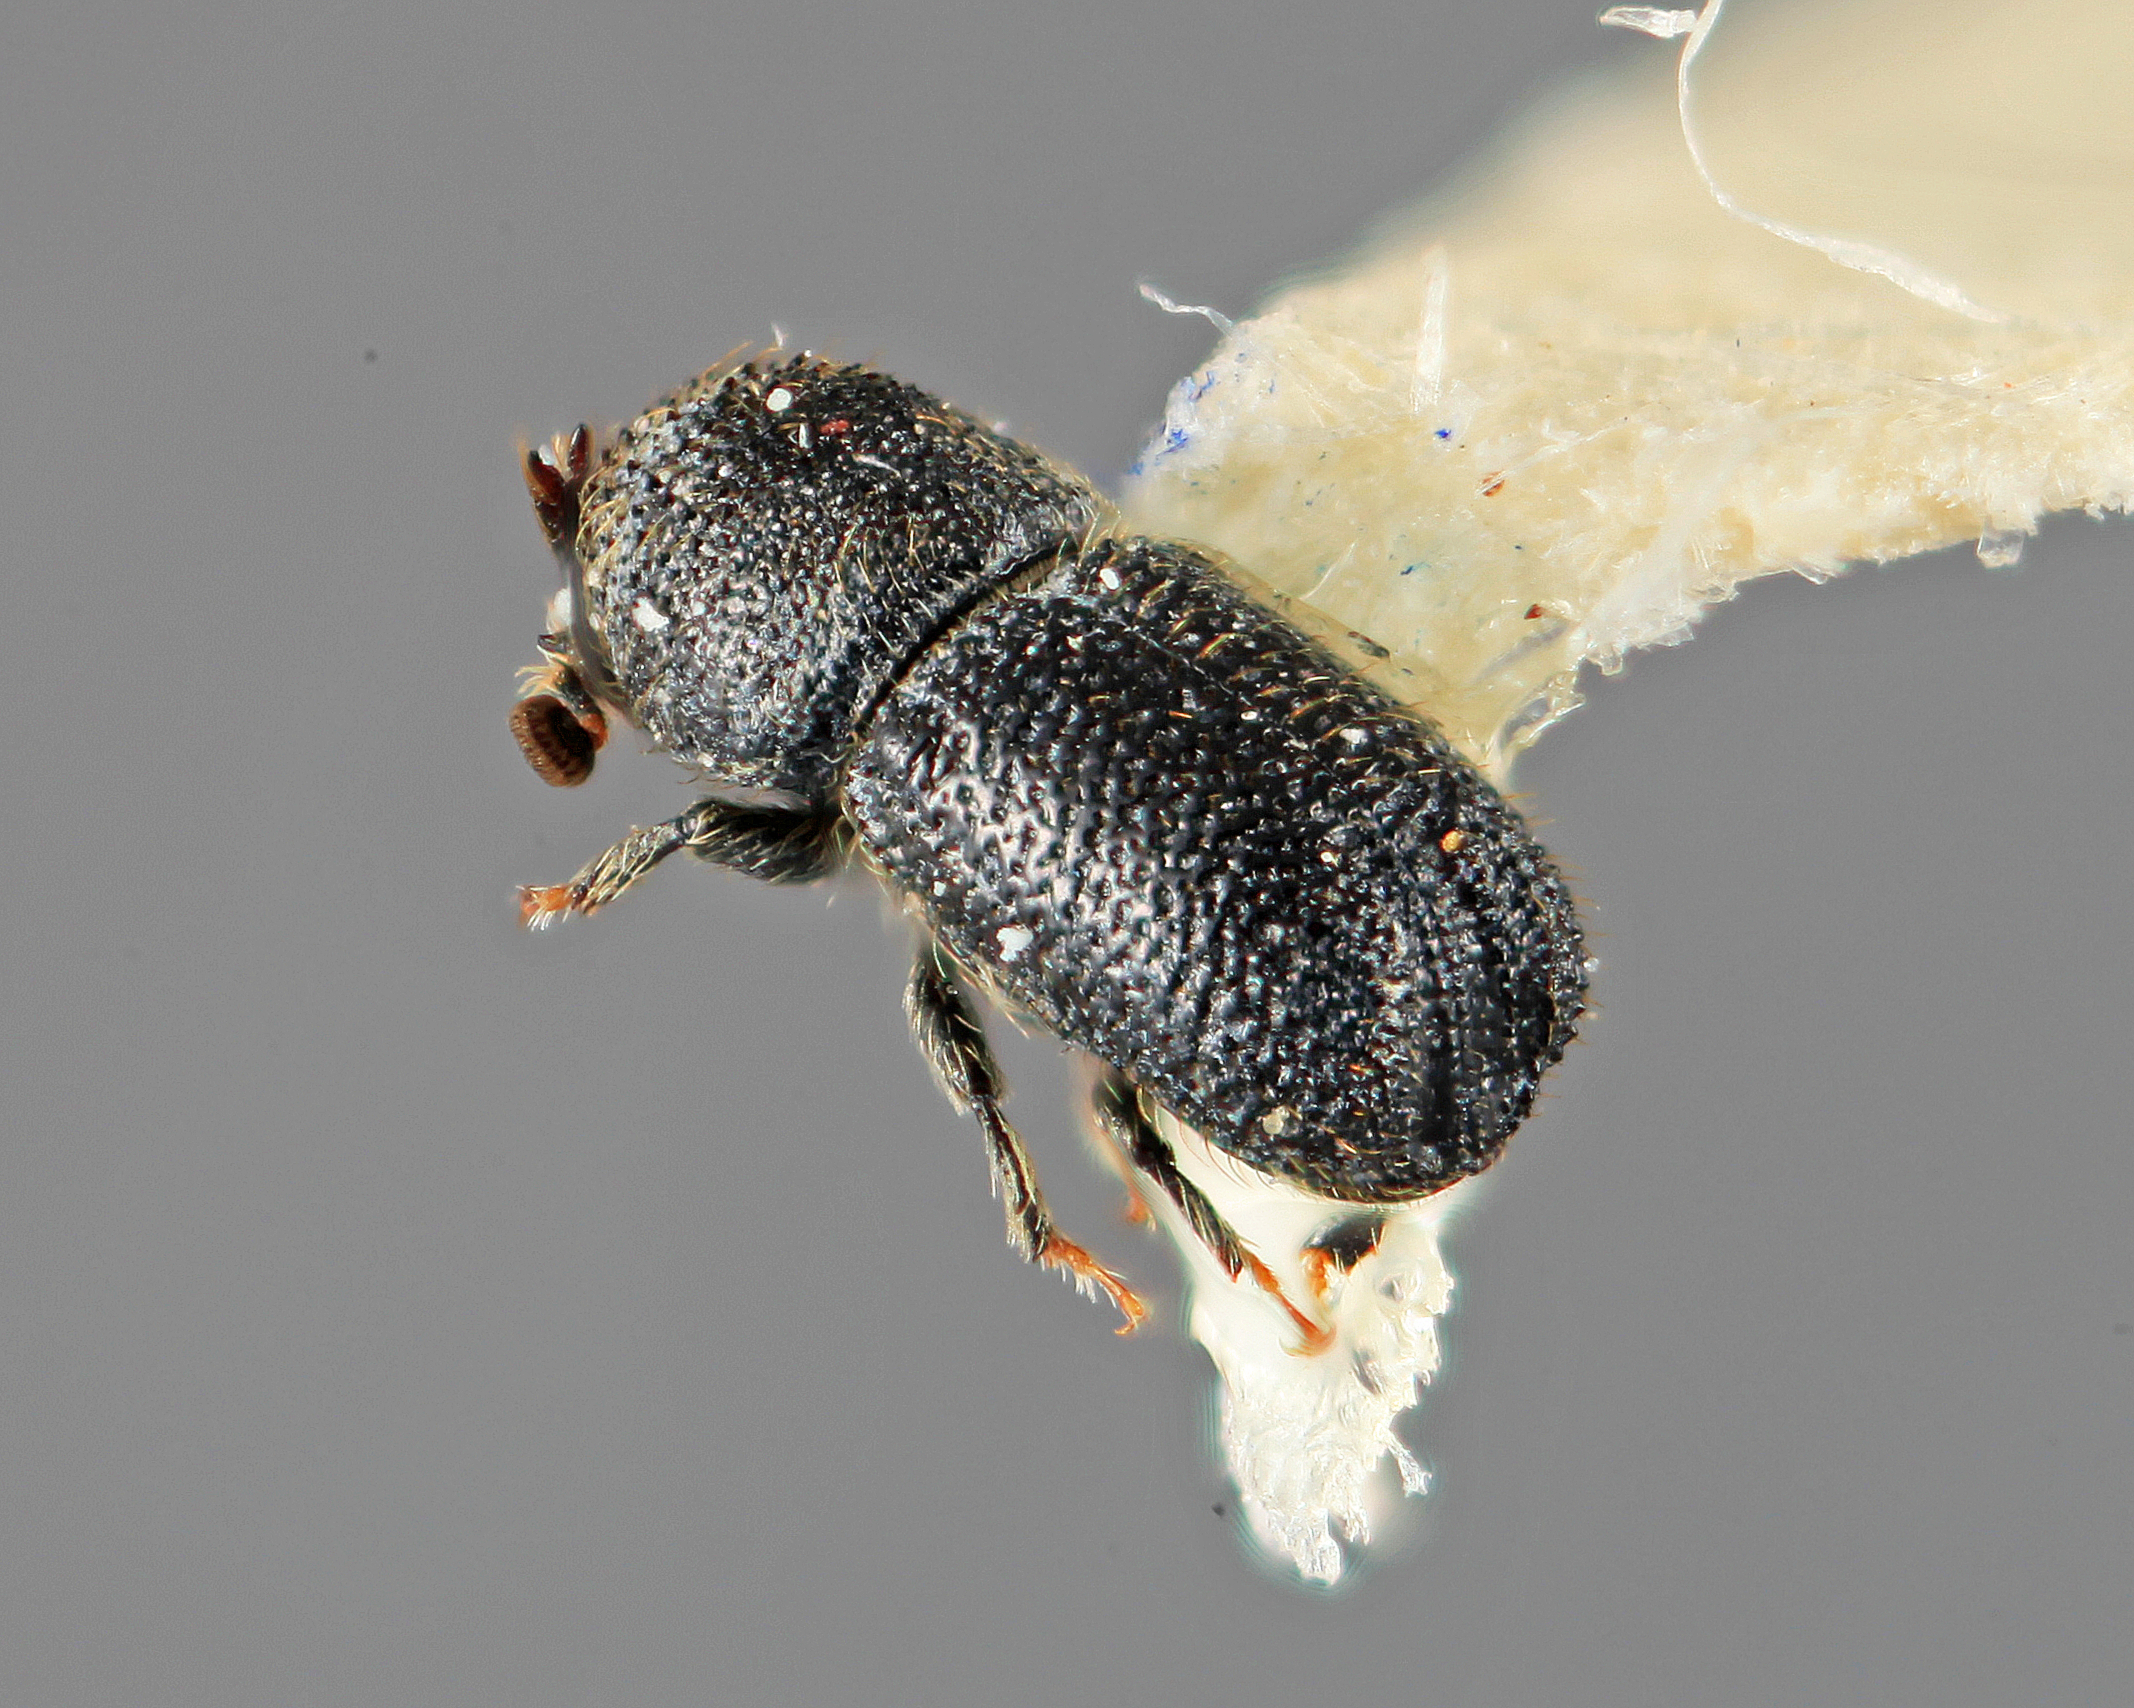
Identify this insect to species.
Cactopinus atkinsoni
